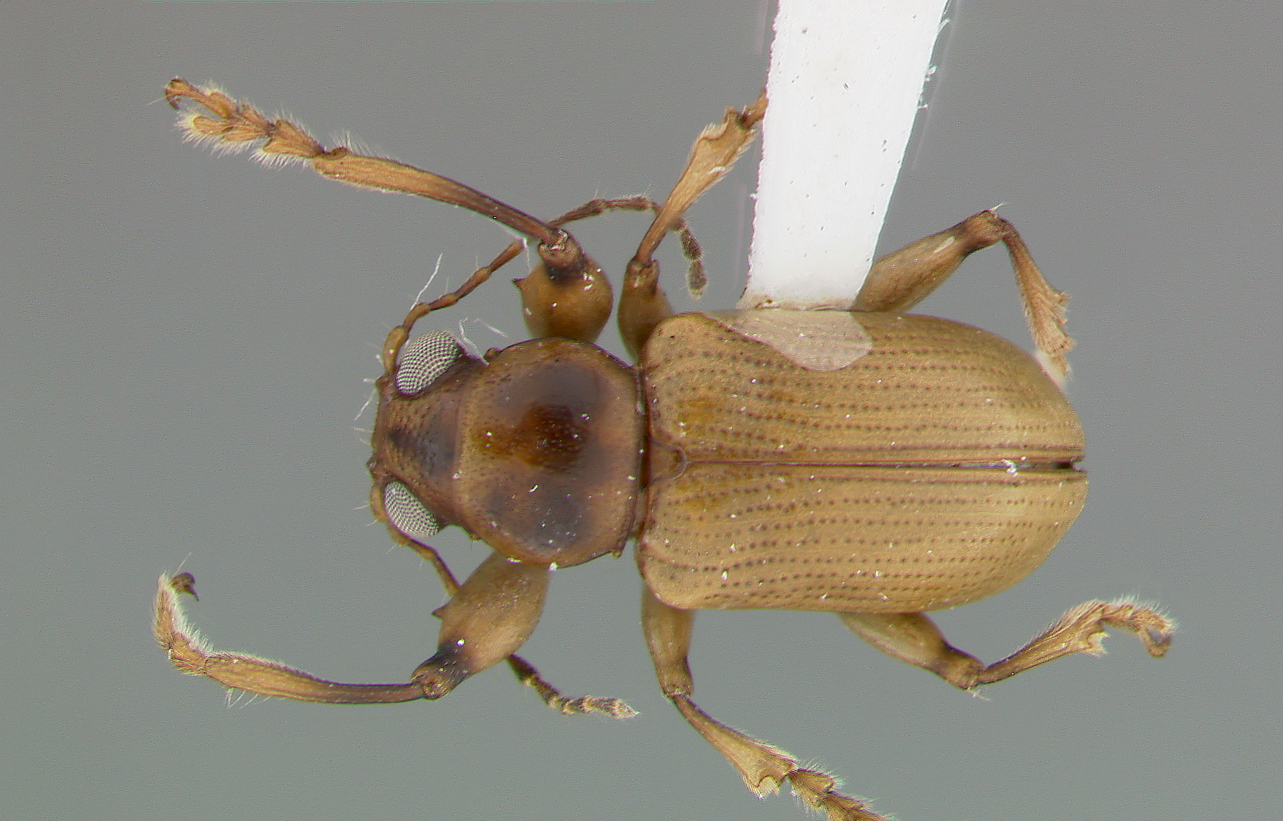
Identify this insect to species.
Metachroma chapini
